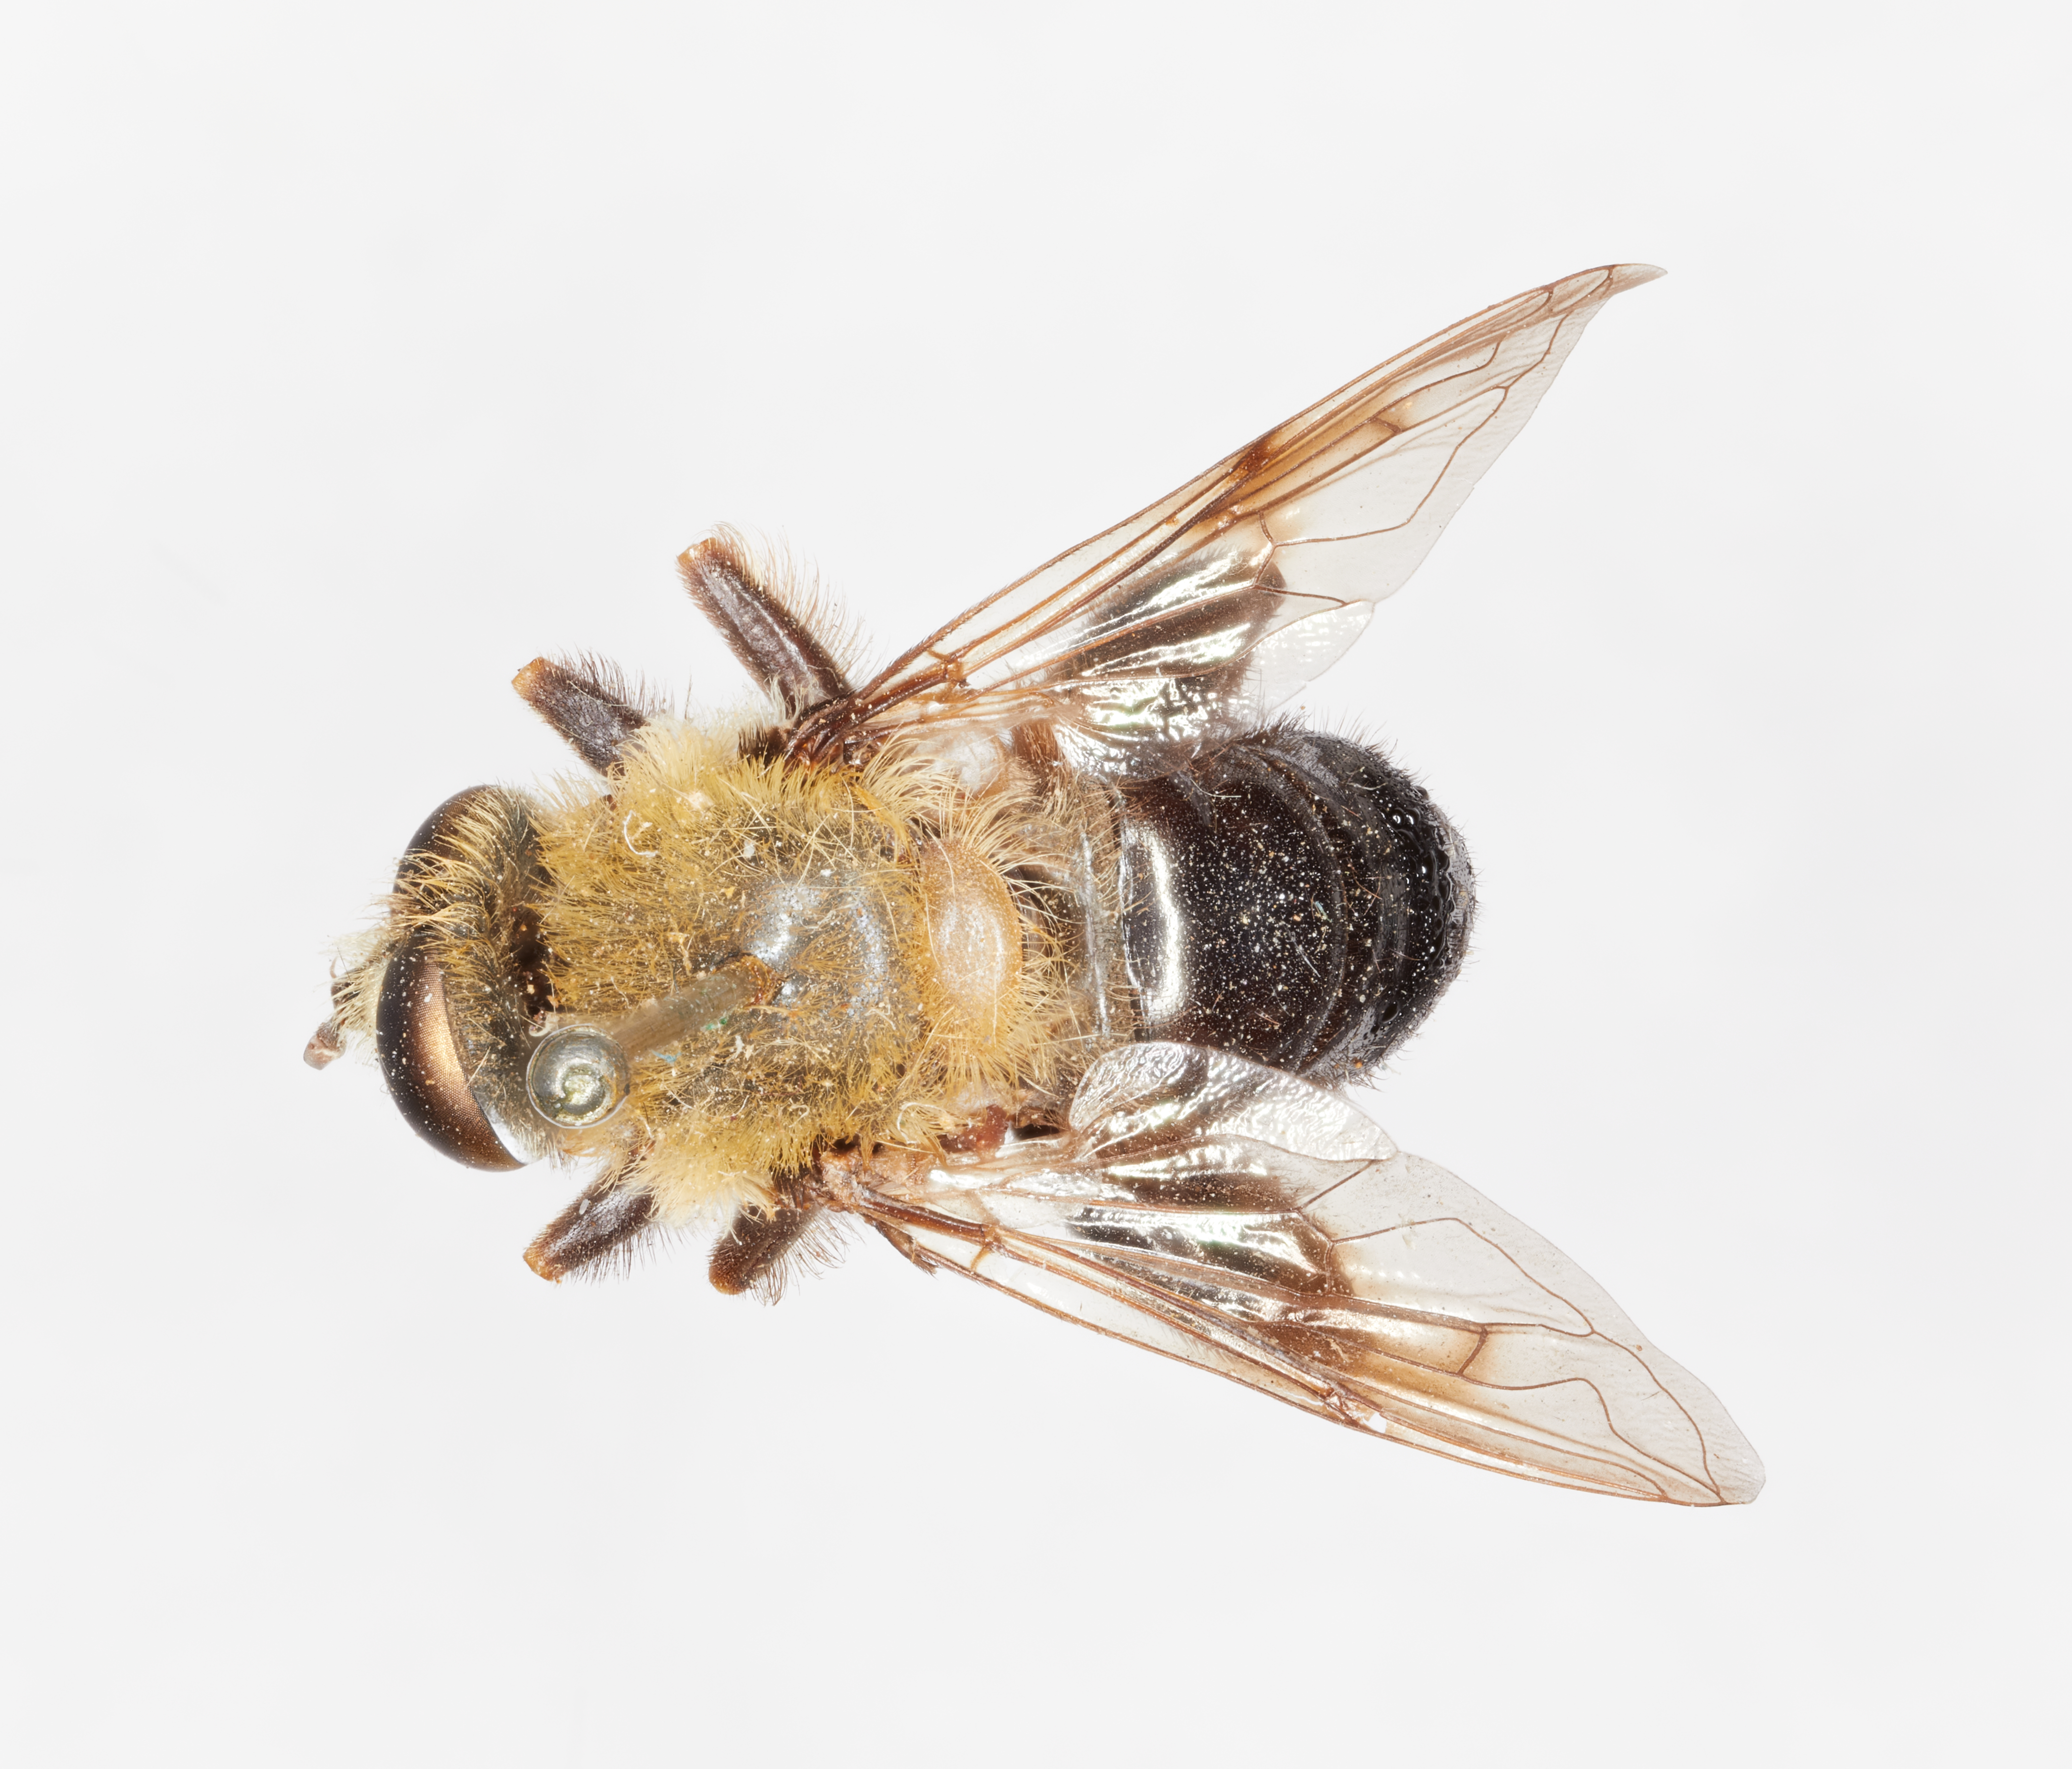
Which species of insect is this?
Mallota sackeni
